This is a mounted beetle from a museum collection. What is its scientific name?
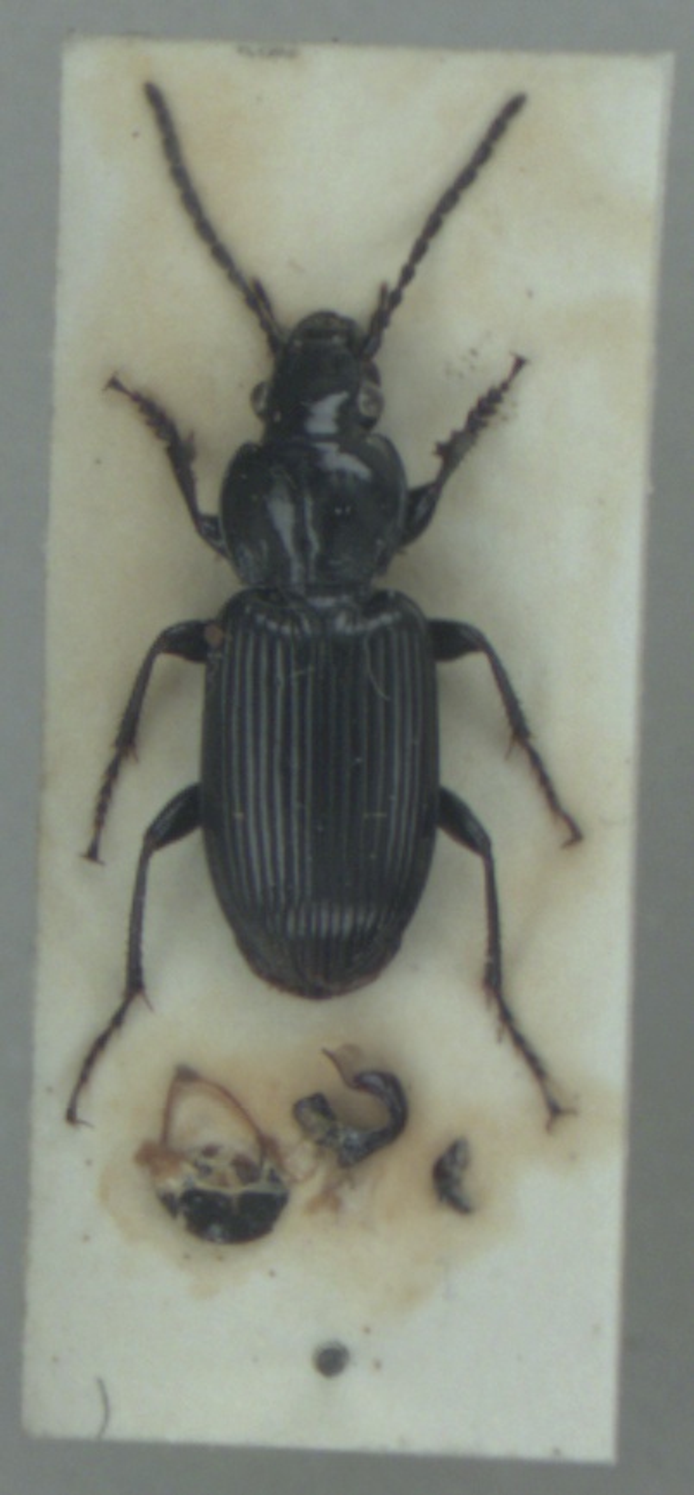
Pterostichus nigrita
